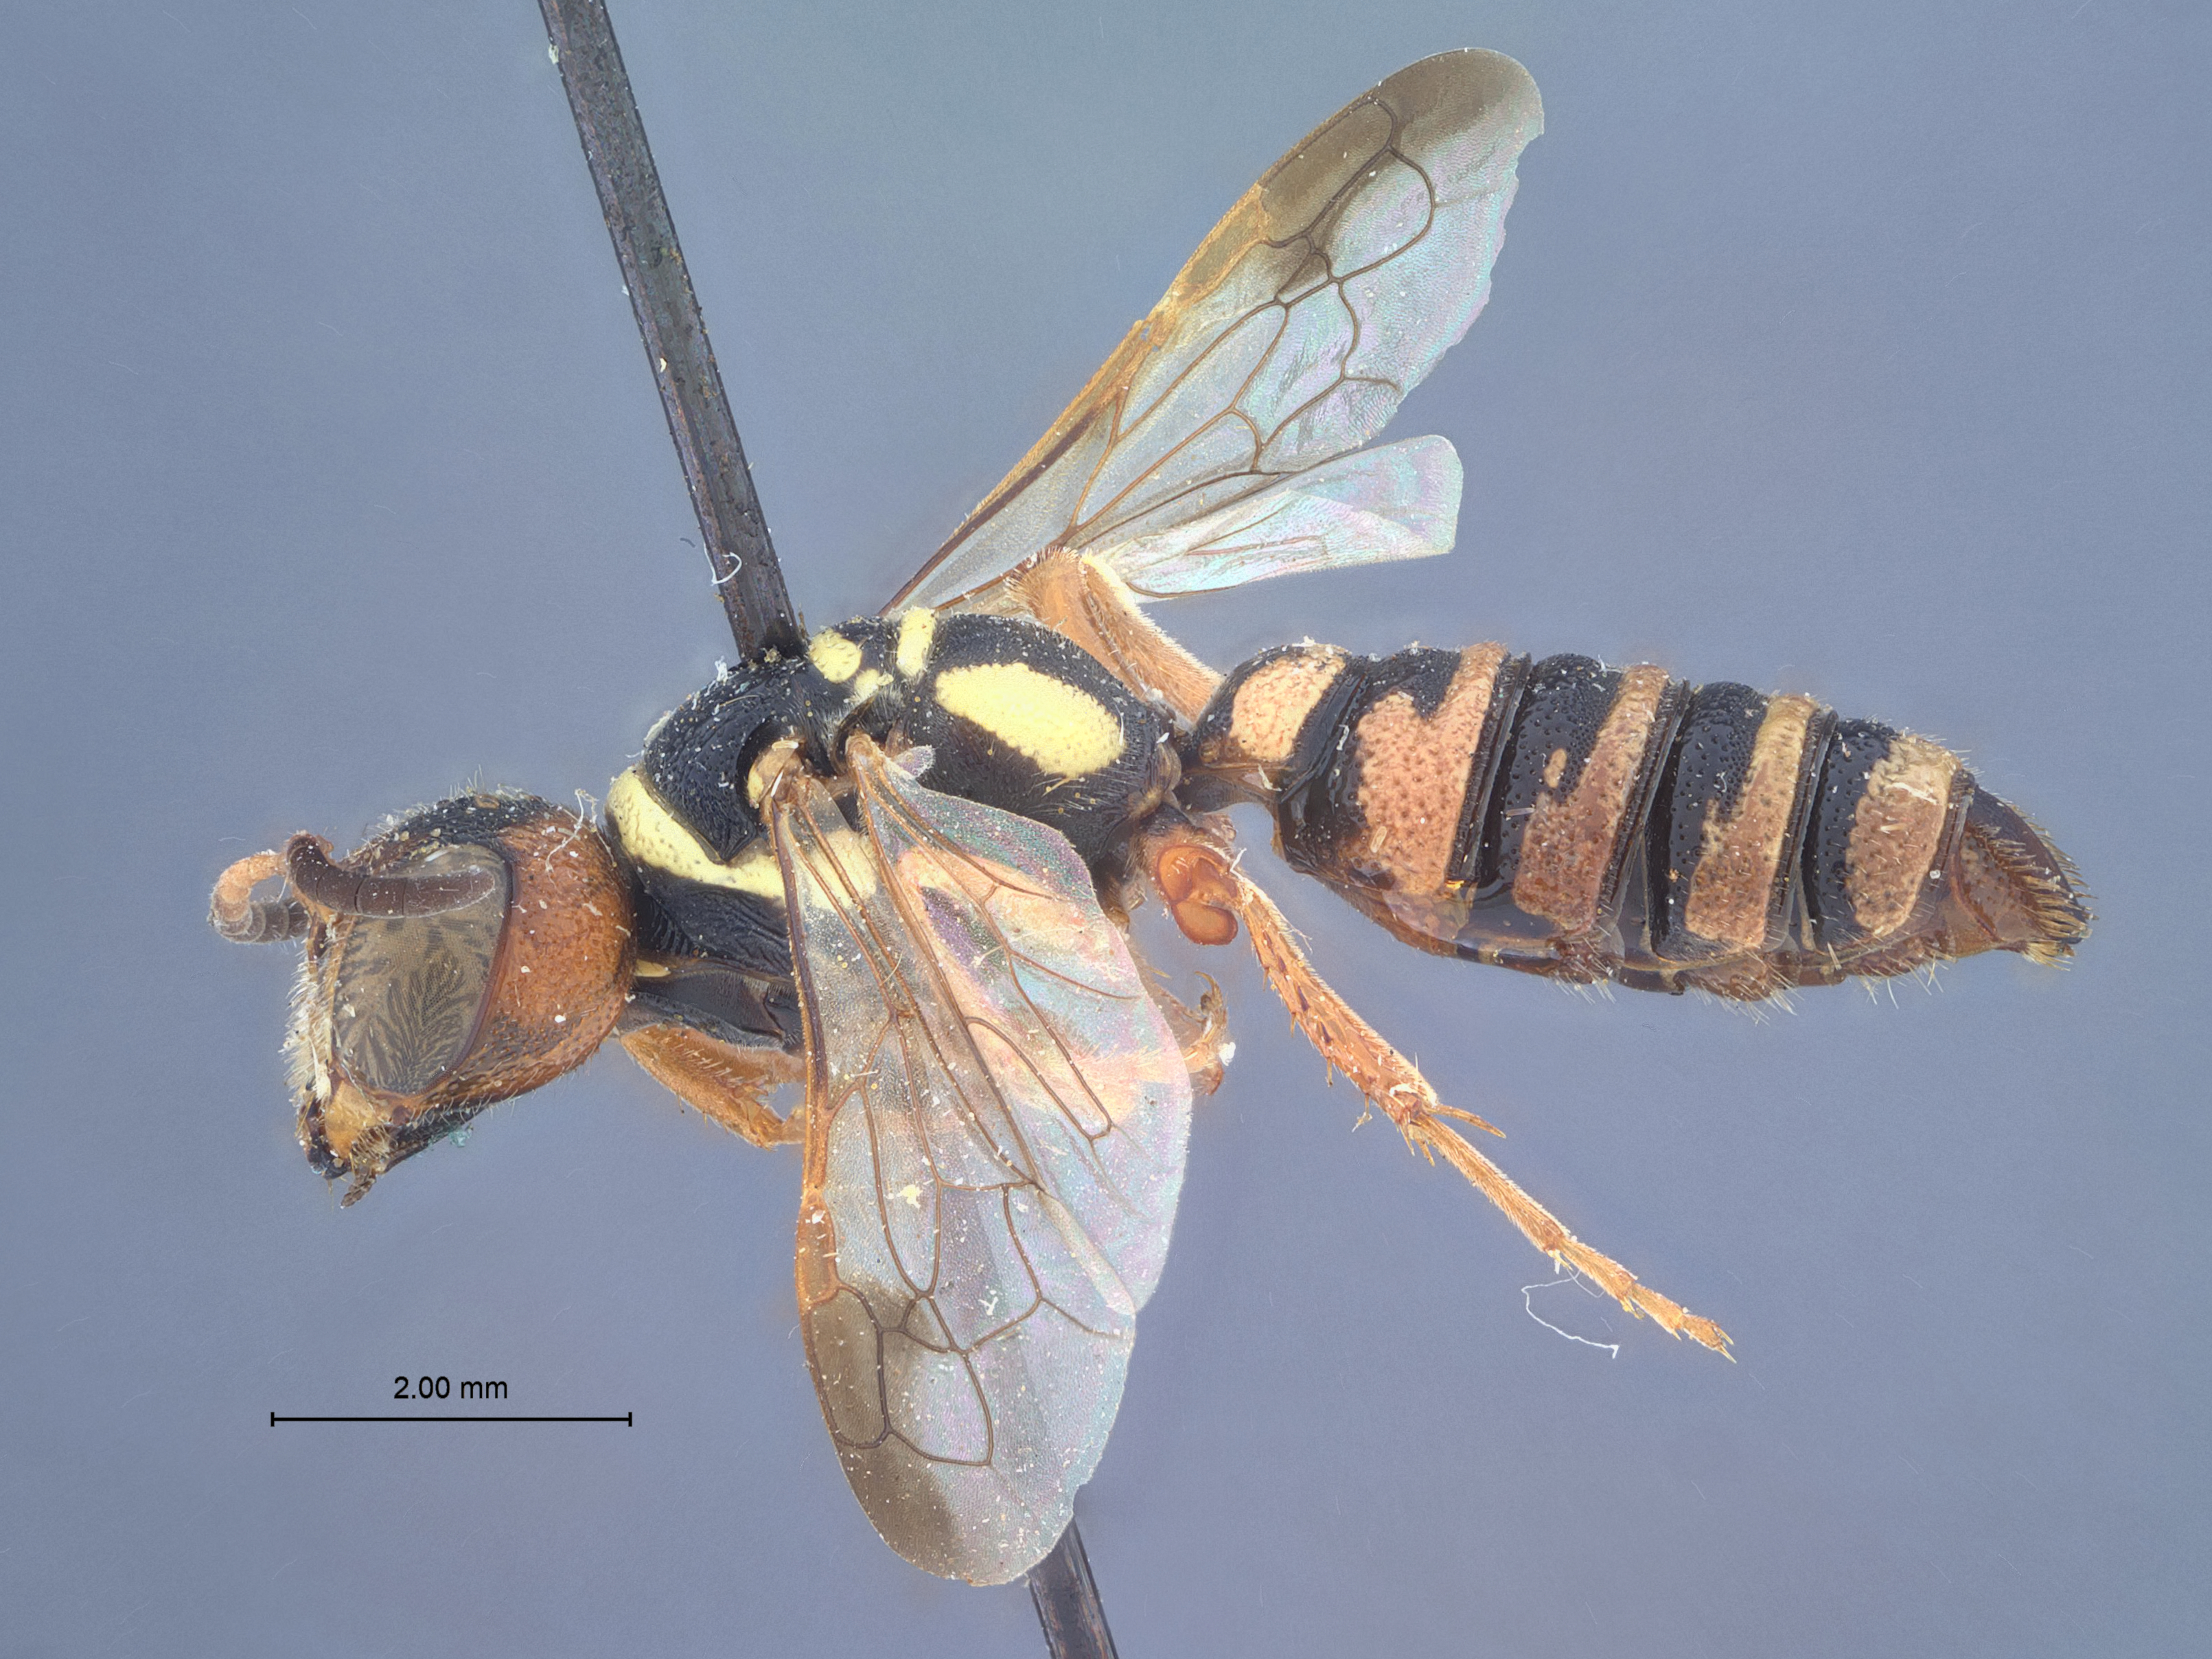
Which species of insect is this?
Eucerceris bitruncata
